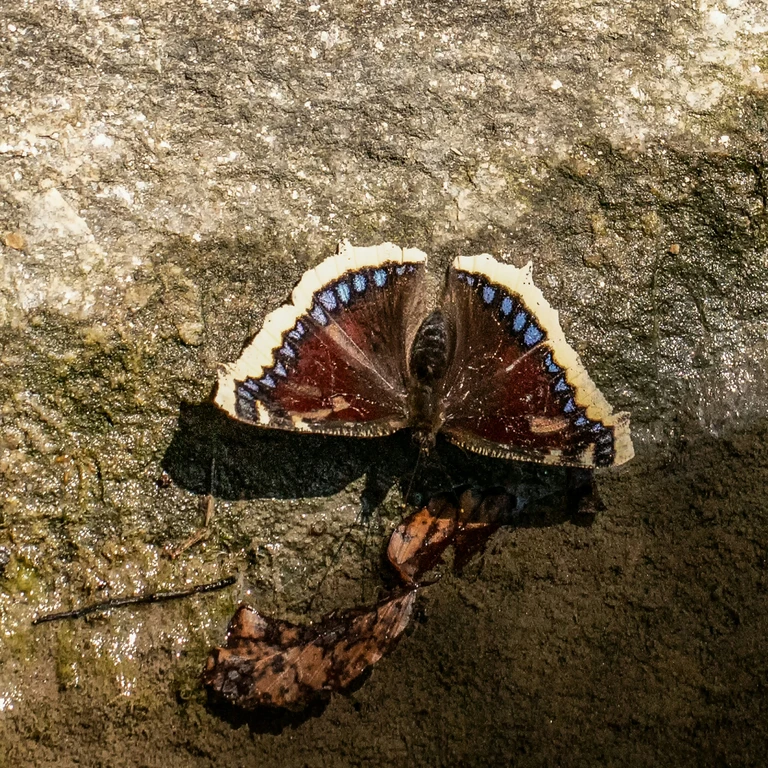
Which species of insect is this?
Nymphalis antiopa
